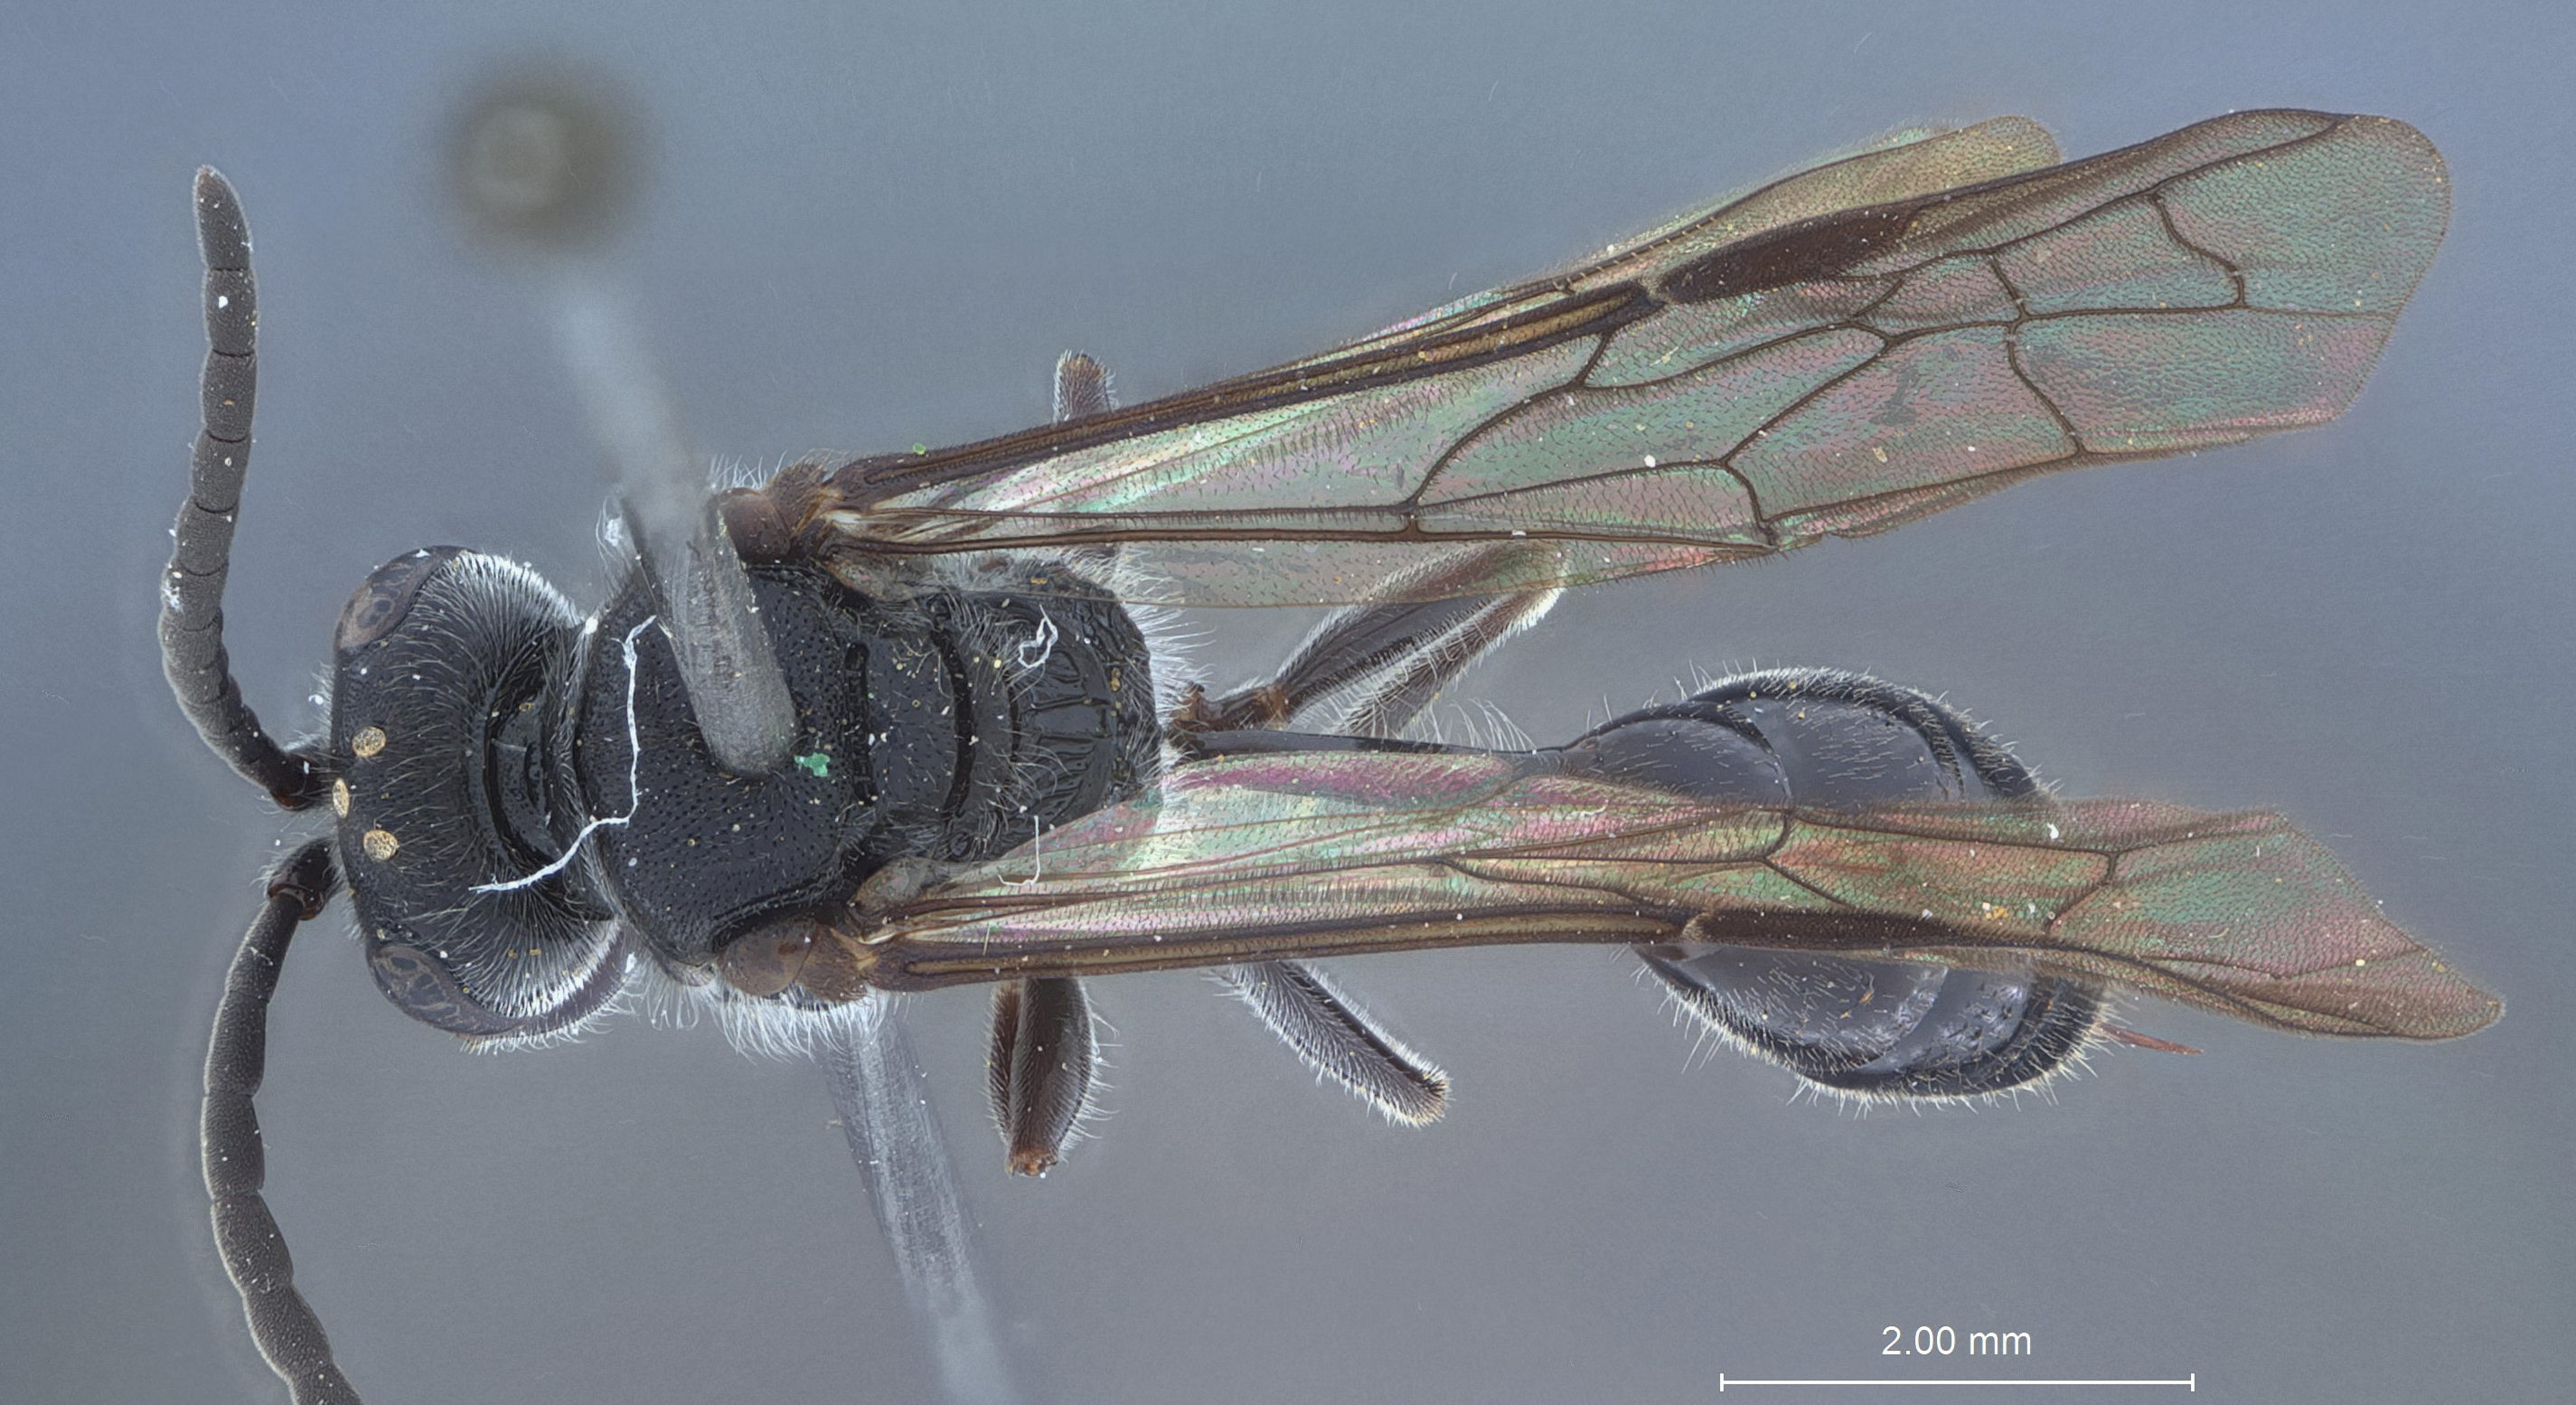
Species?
Psen hakusanus
